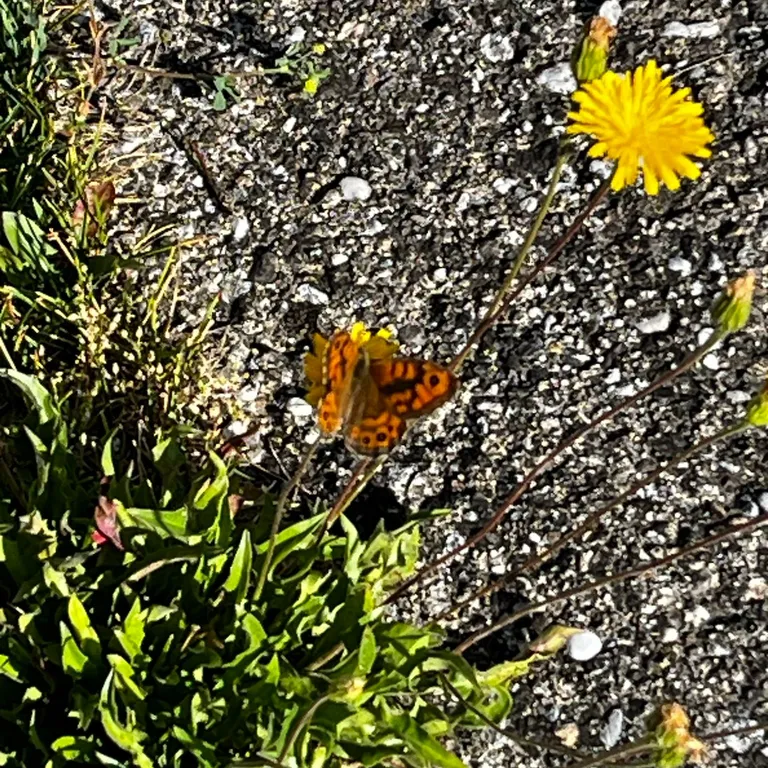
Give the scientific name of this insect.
Lasiommata megera (also Pararge megera)
